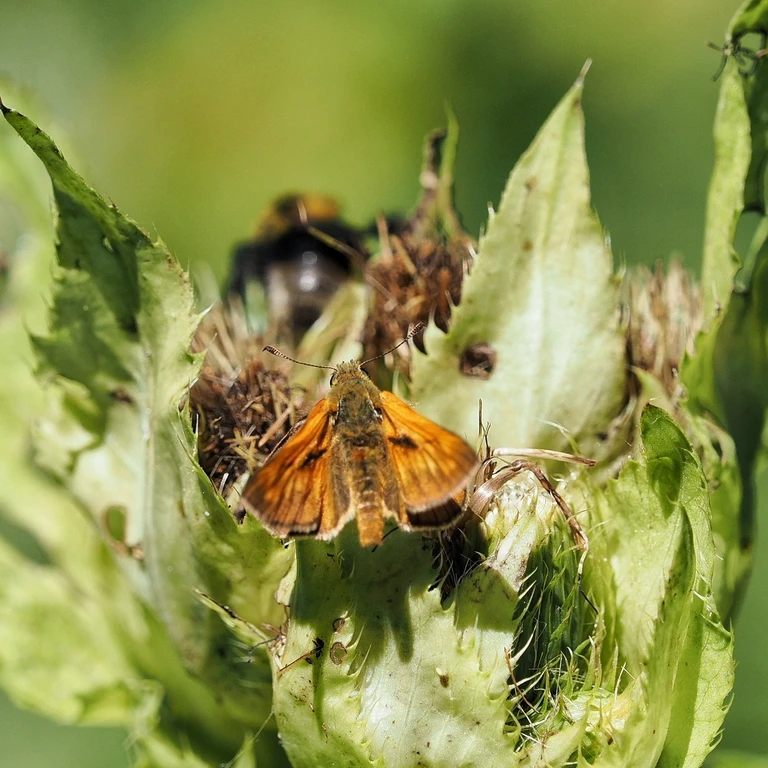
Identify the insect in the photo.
Ochlodes sylvanus (also Ochlodes venata)
